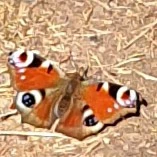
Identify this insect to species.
Aglais io
